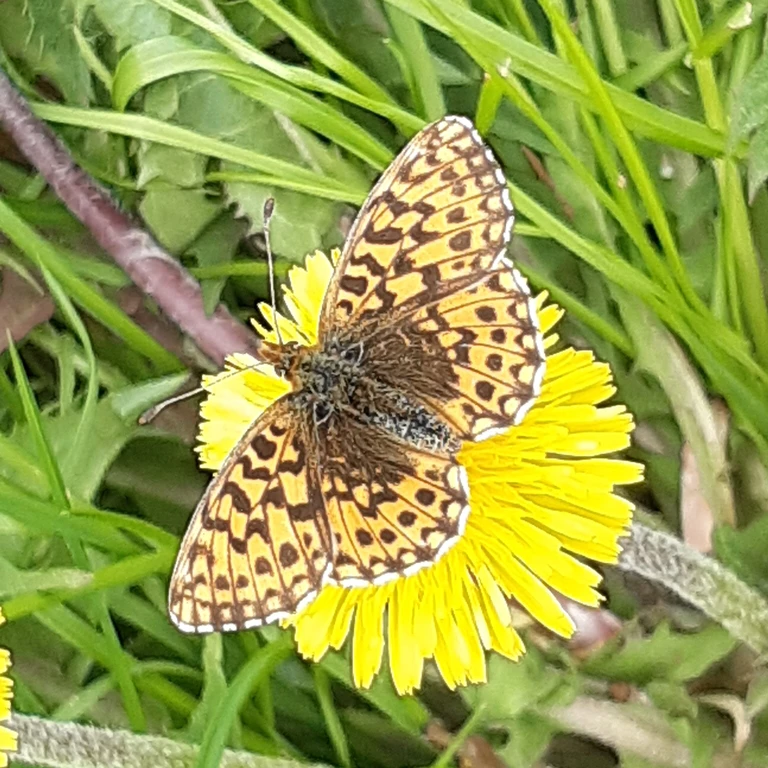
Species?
Boloria dia
